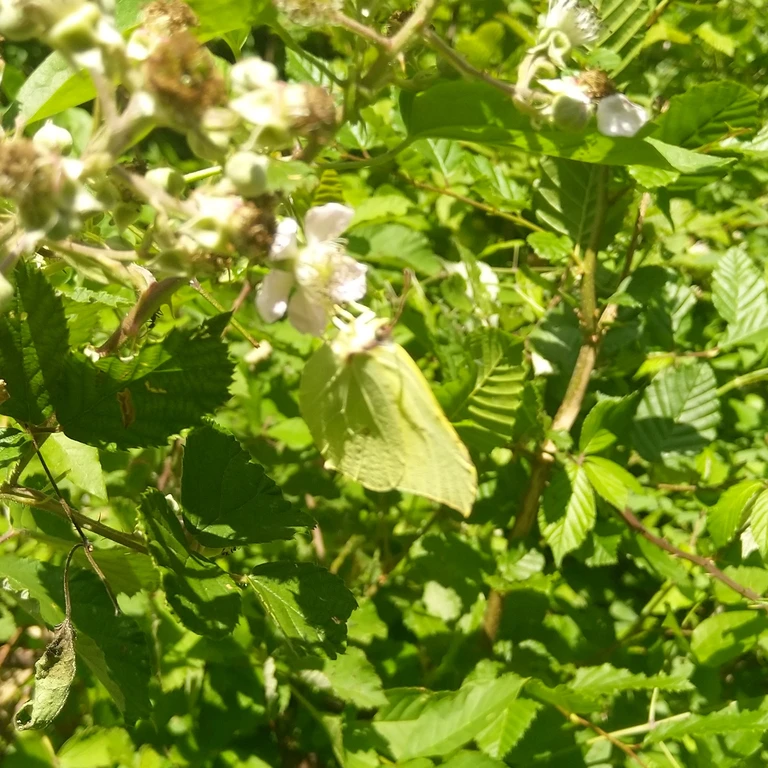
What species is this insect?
Gonepteryx rhamni
